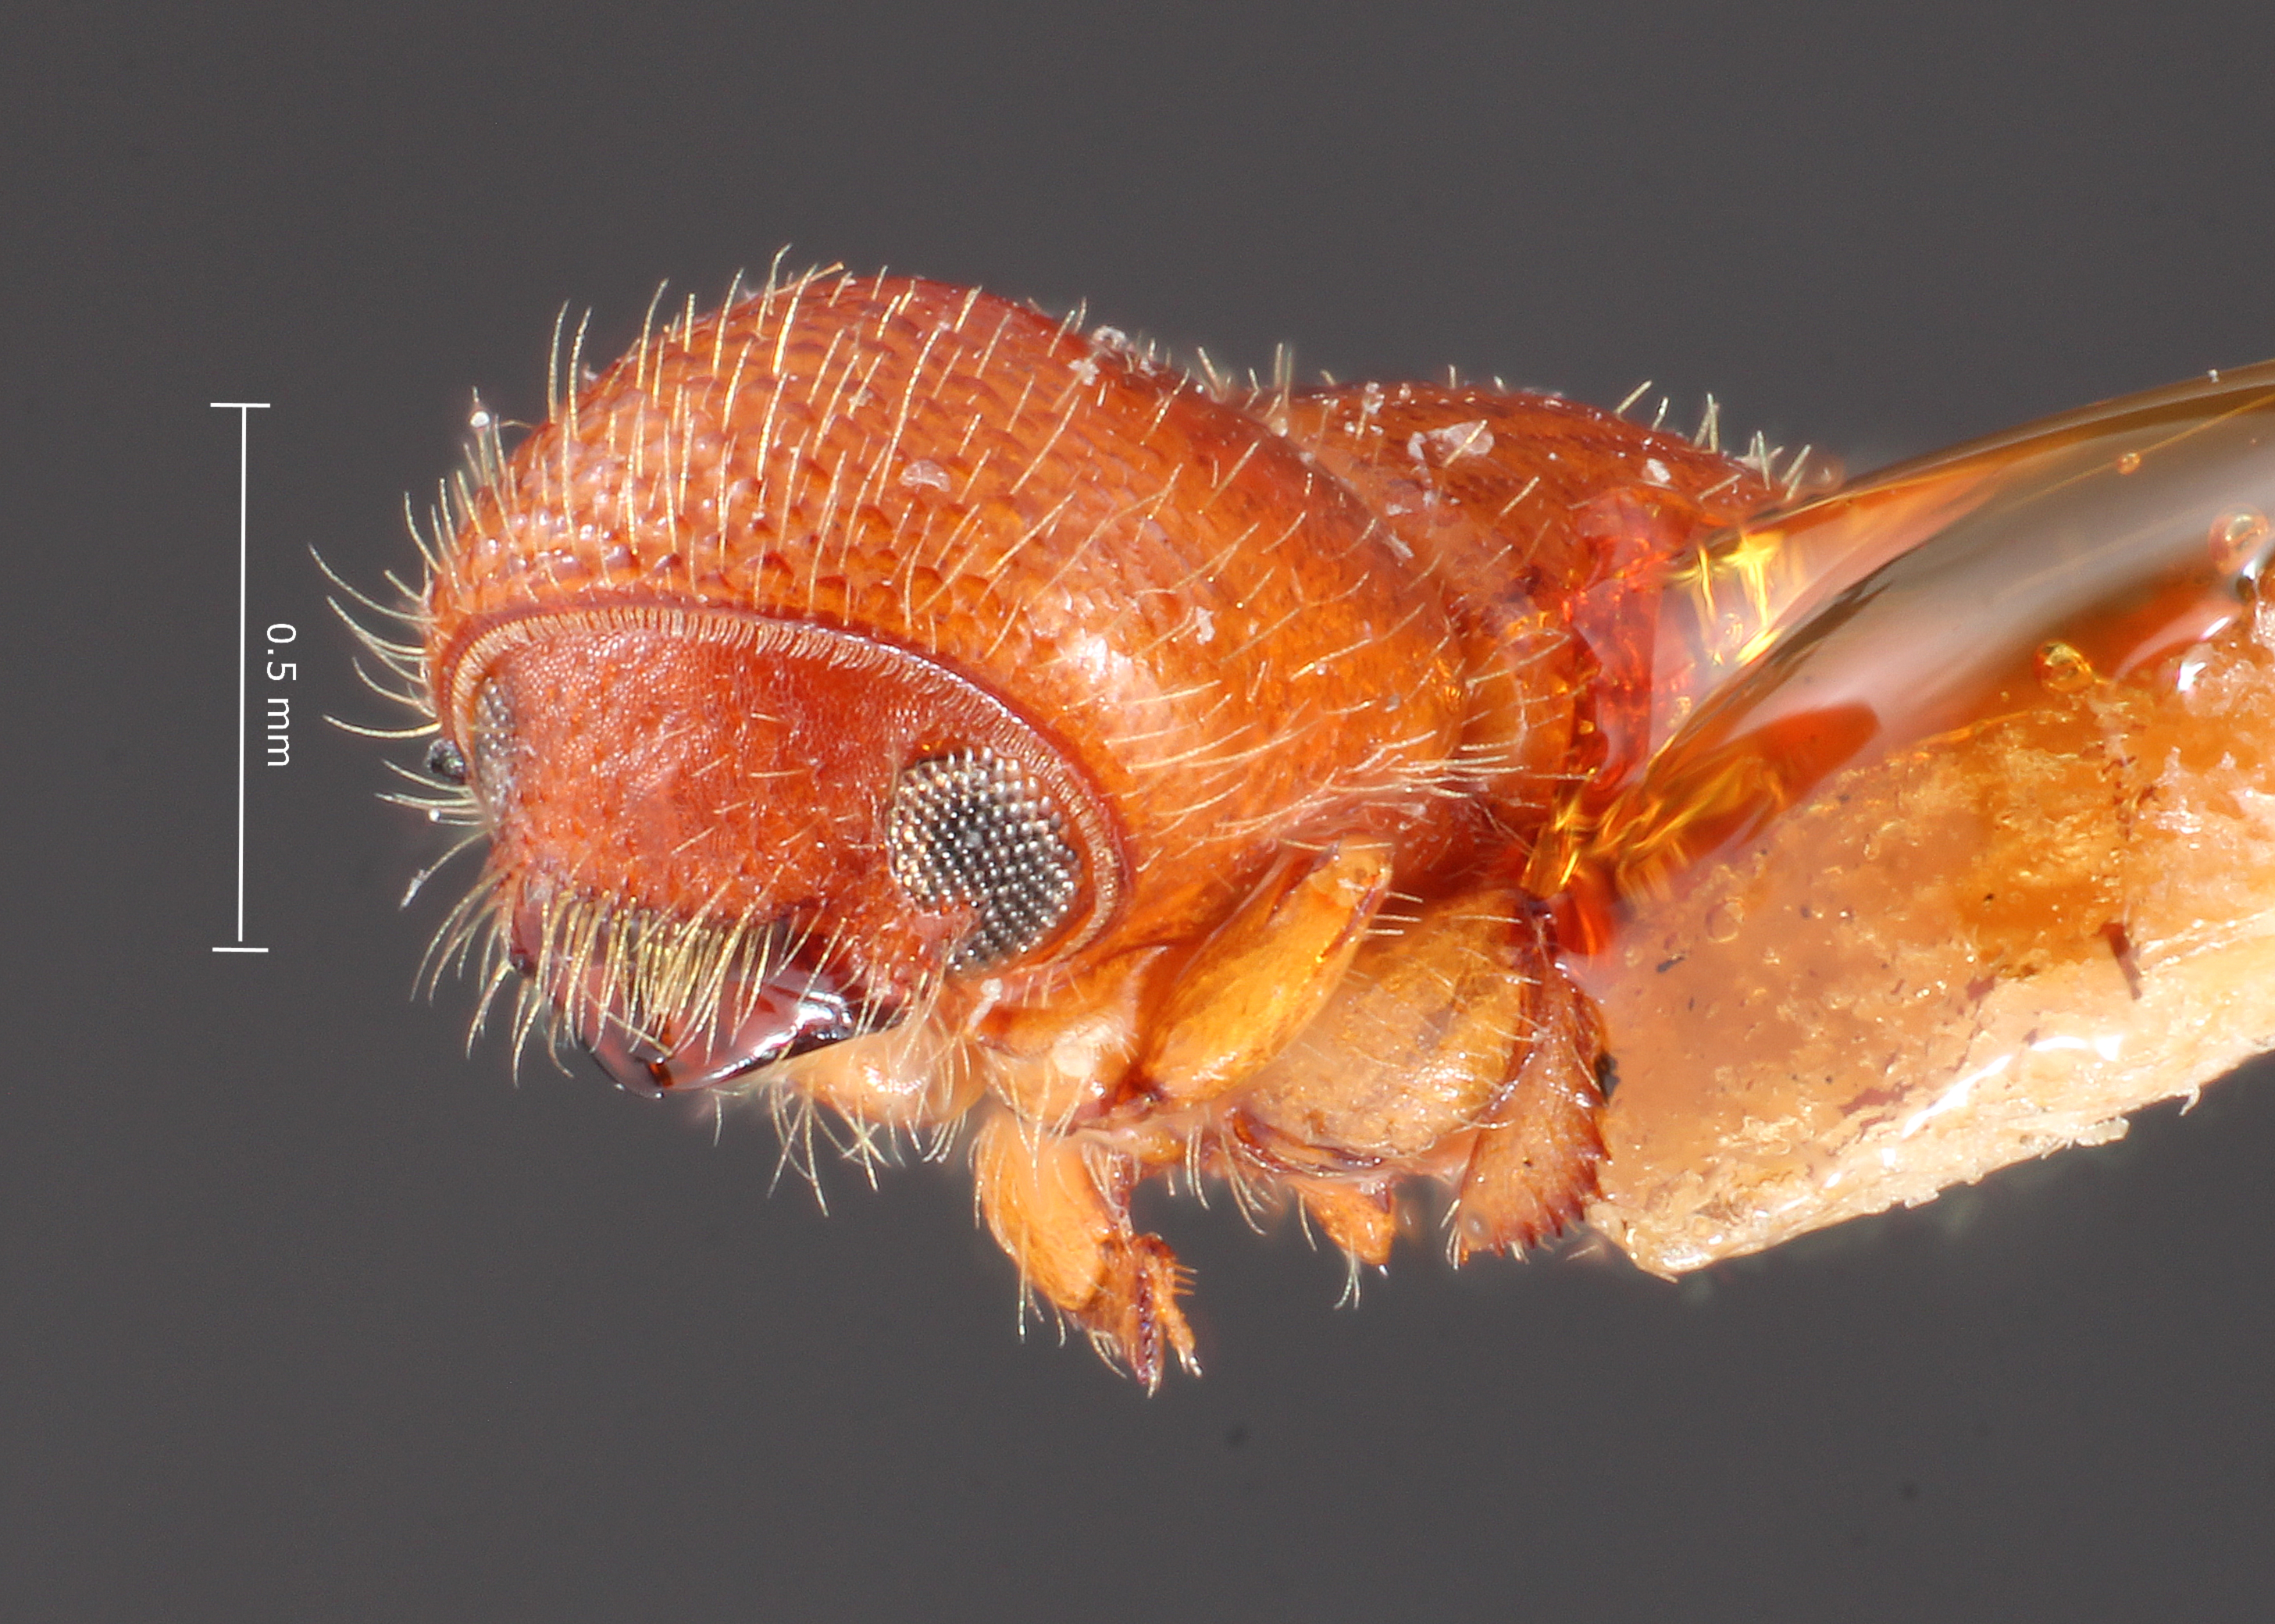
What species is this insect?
Coptoborus emarginatus
